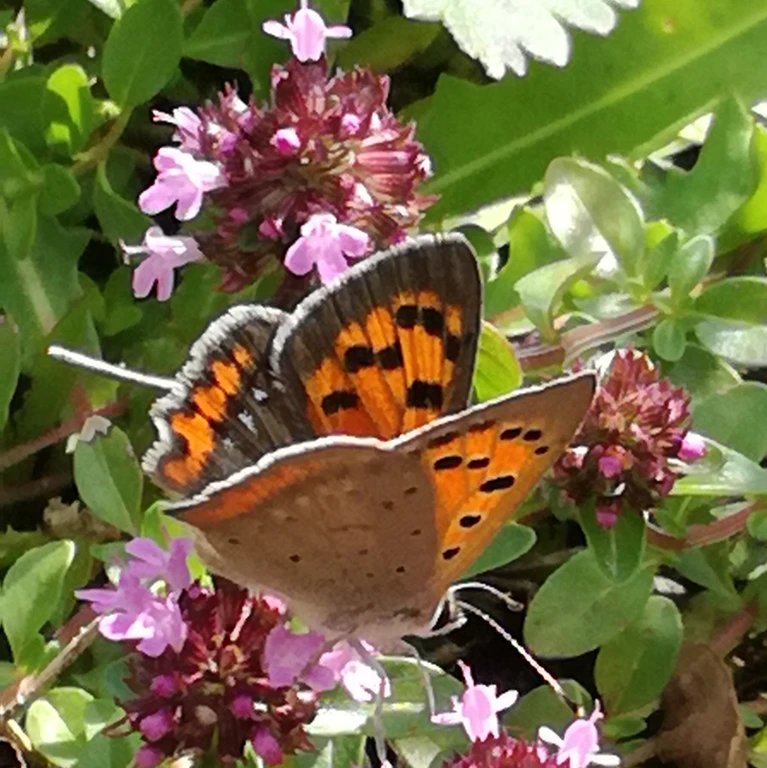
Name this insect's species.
Lycaena phlaeas
